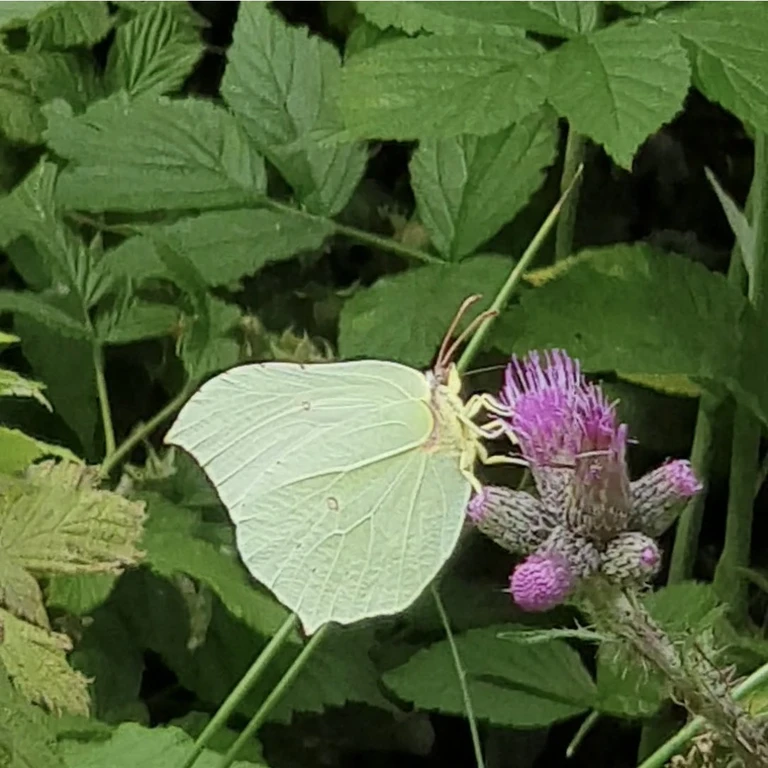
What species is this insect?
Gonepteryx rhamni
